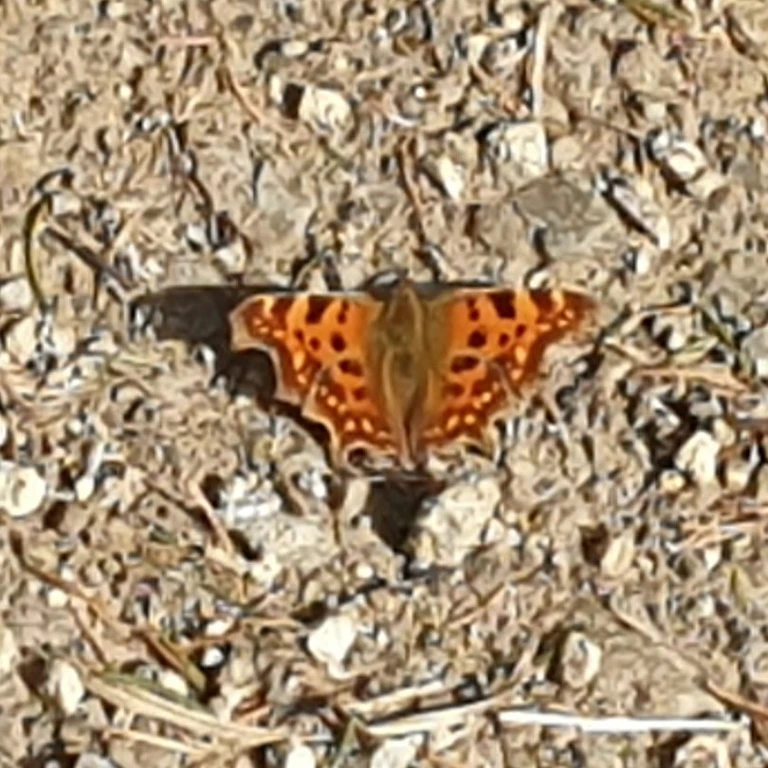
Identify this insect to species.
Polygonia c-album
